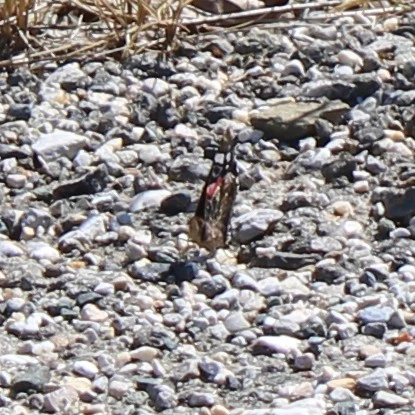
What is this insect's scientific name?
Vanessa atalanta
